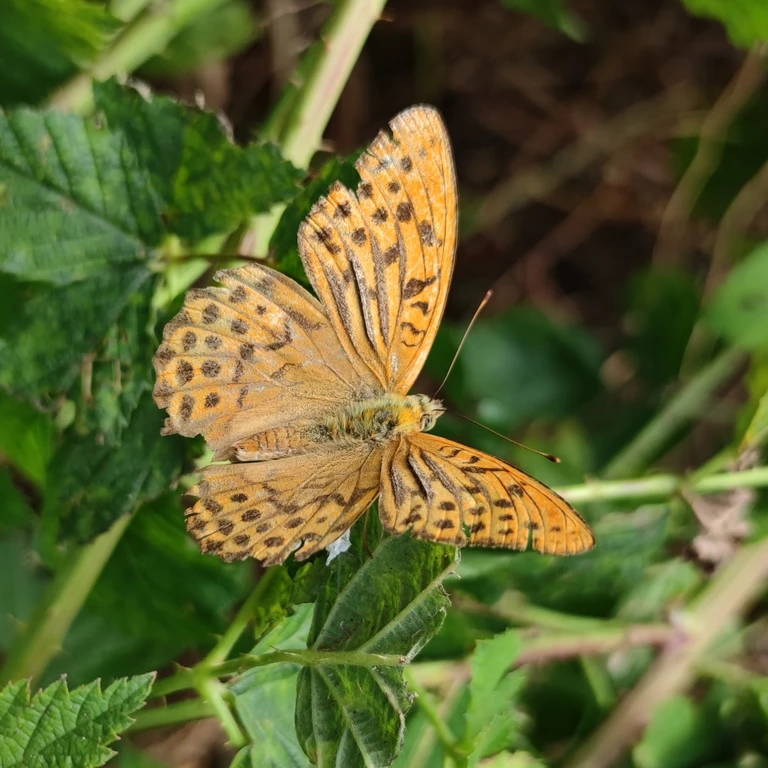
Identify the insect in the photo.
Argynnis paphia
